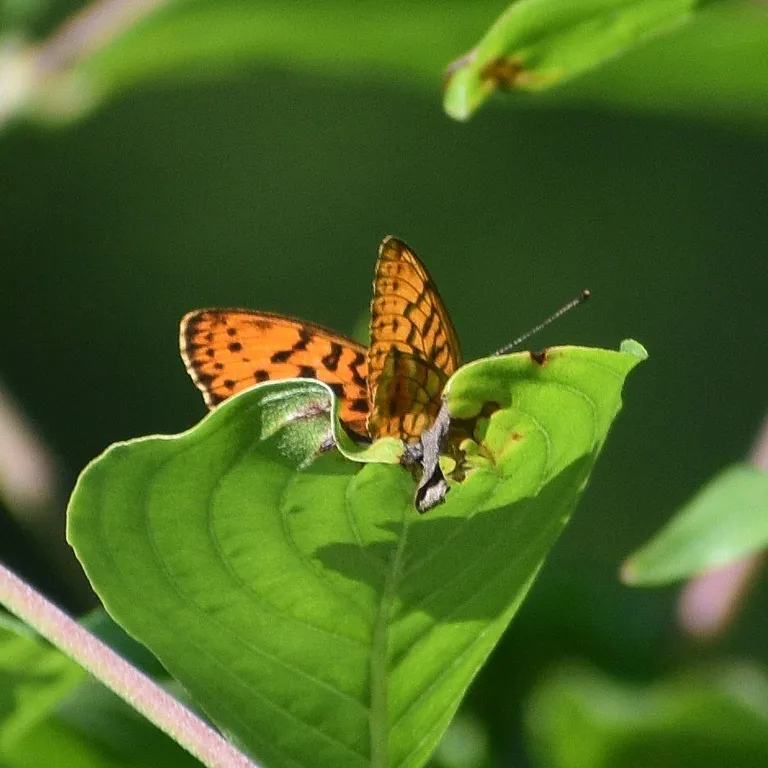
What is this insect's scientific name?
Brenthis daphne
